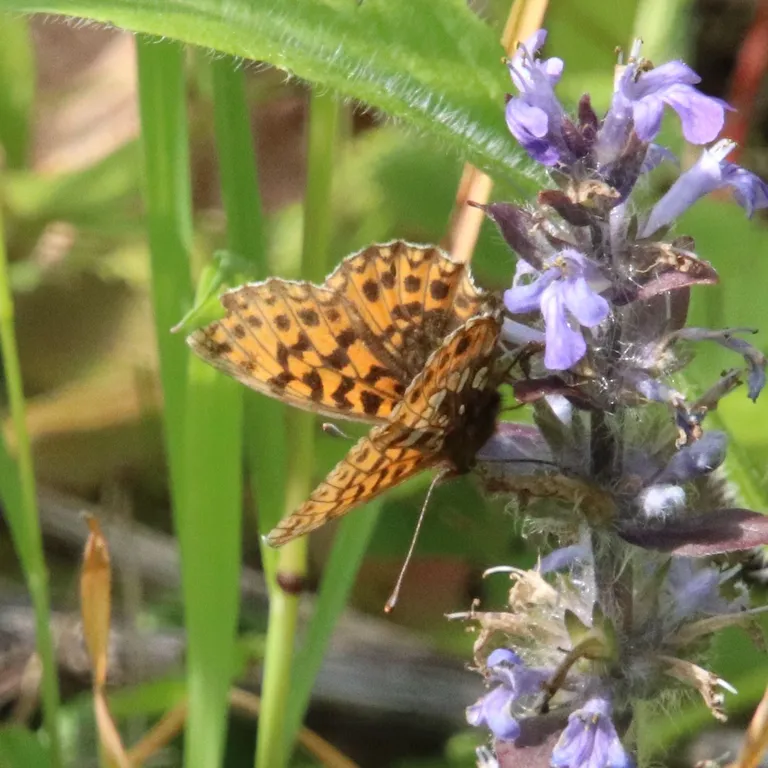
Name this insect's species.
Boloria dia
